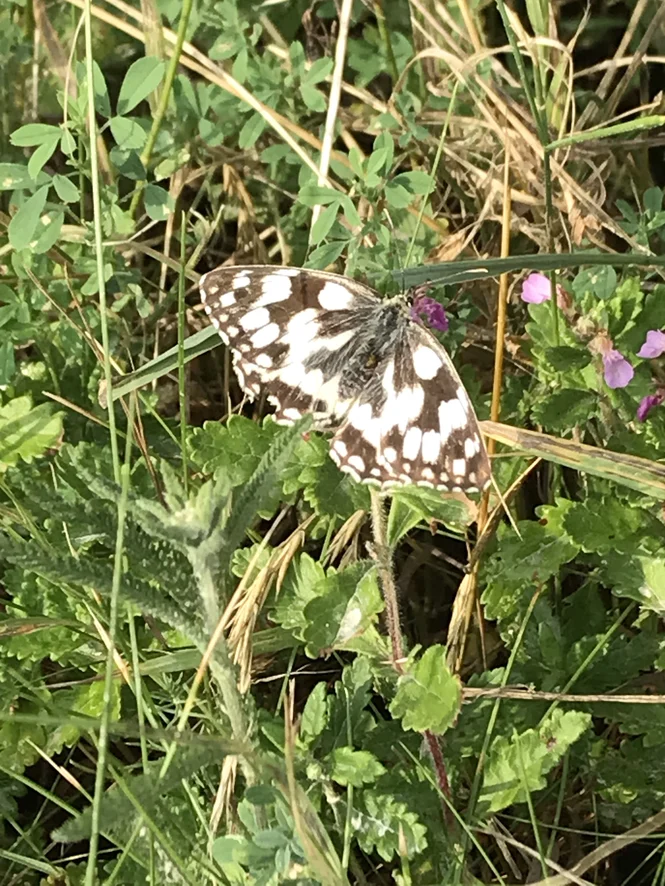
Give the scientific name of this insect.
Melanargia galathea
